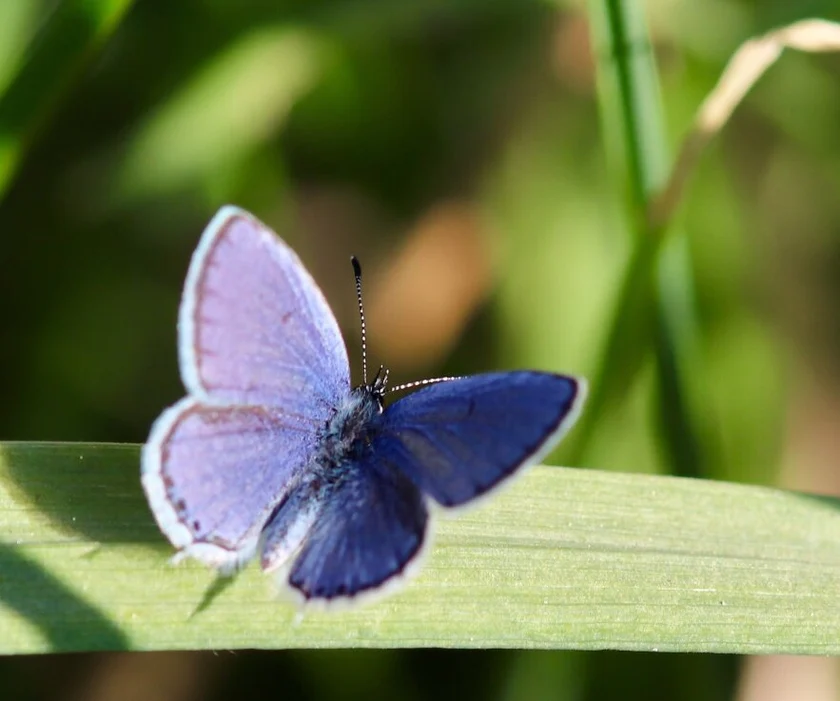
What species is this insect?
Cupido argiades (also Elkalyce argiades)
